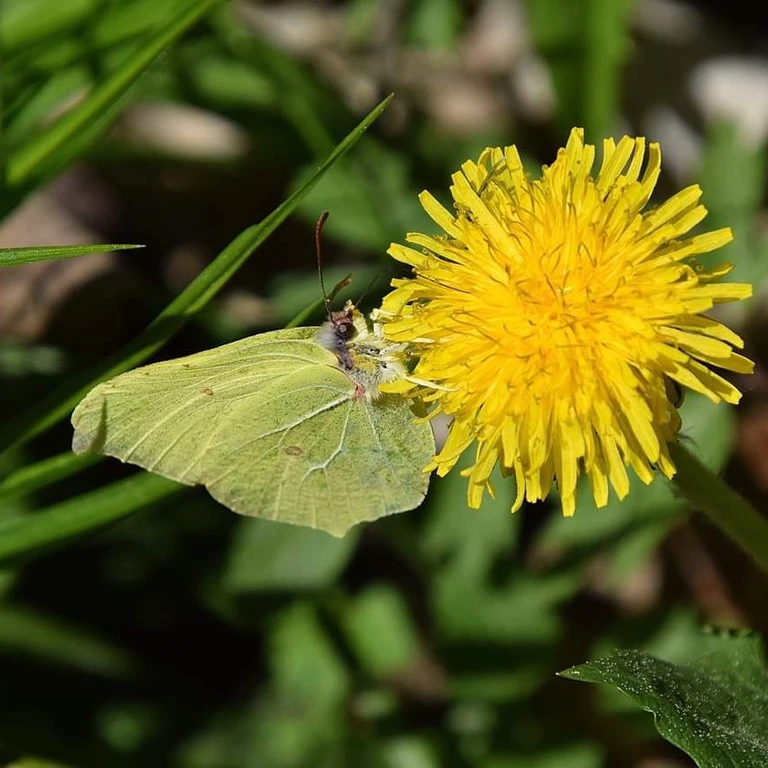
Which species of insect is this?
Gonepteryx rhamni
